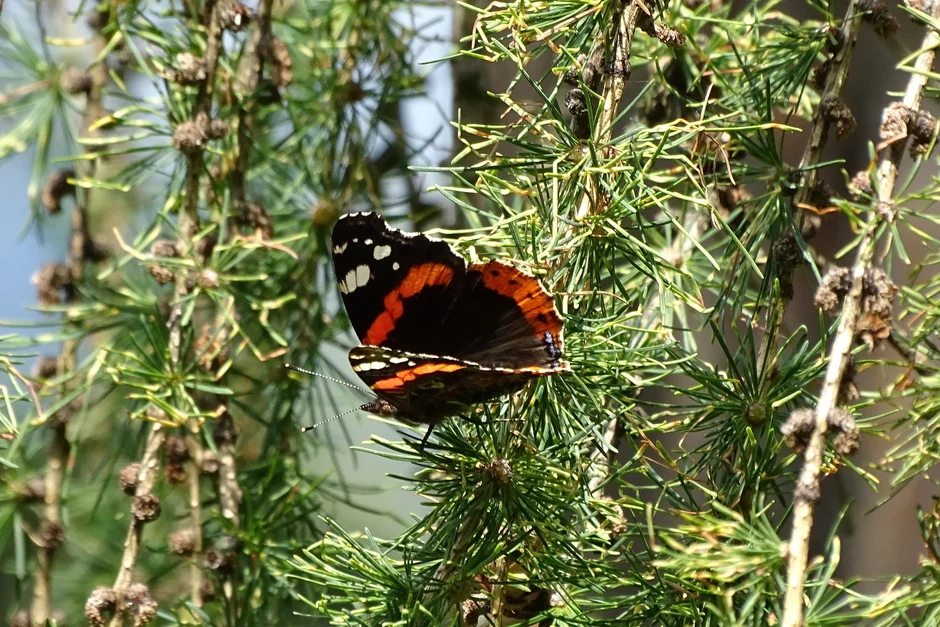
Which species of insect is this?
Vanessa atalanta
